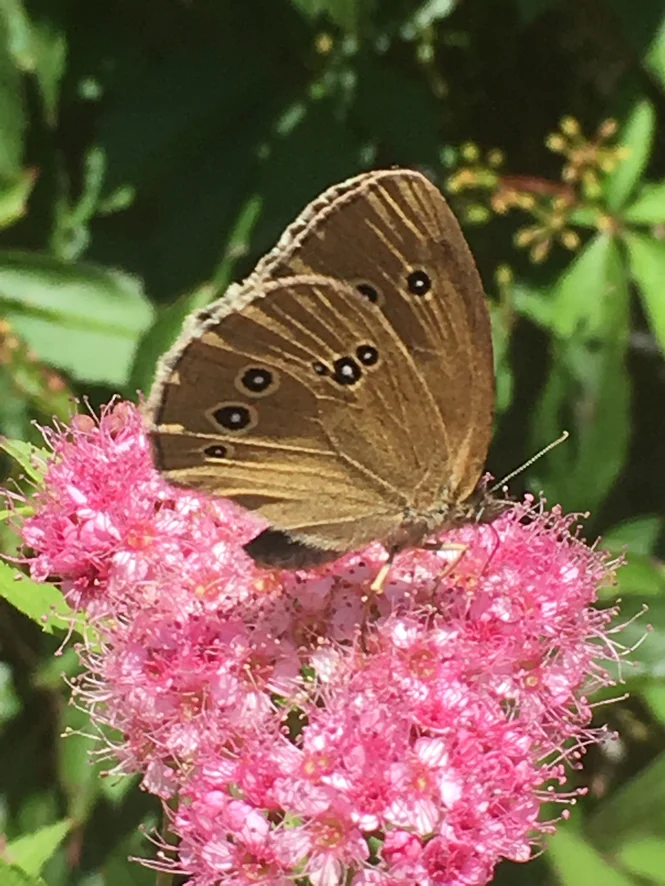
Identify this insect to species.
Aphantopus hyperantus
